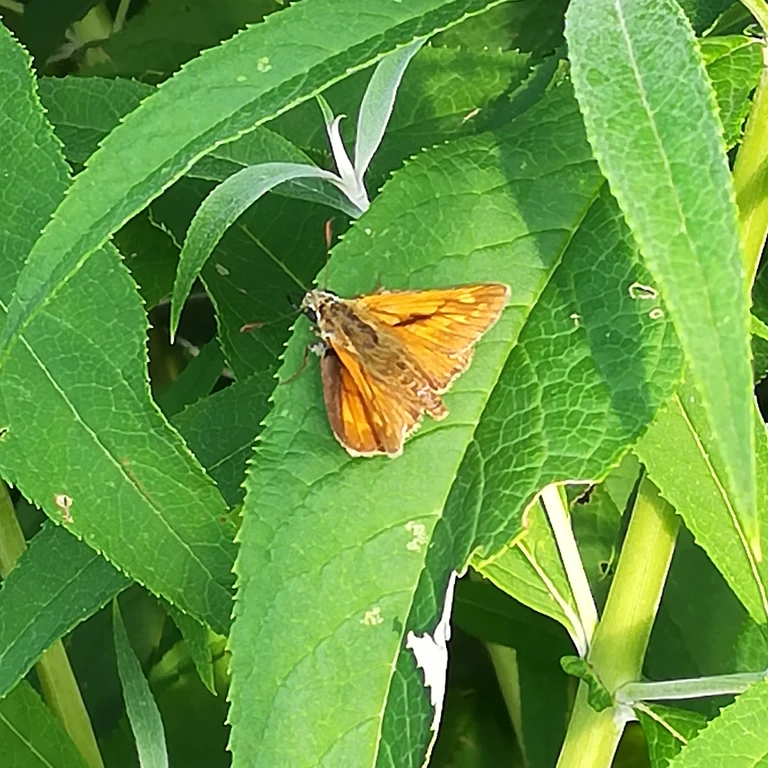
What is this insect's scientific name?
Ochlodes sylvanus (also Ochlodes venata)
